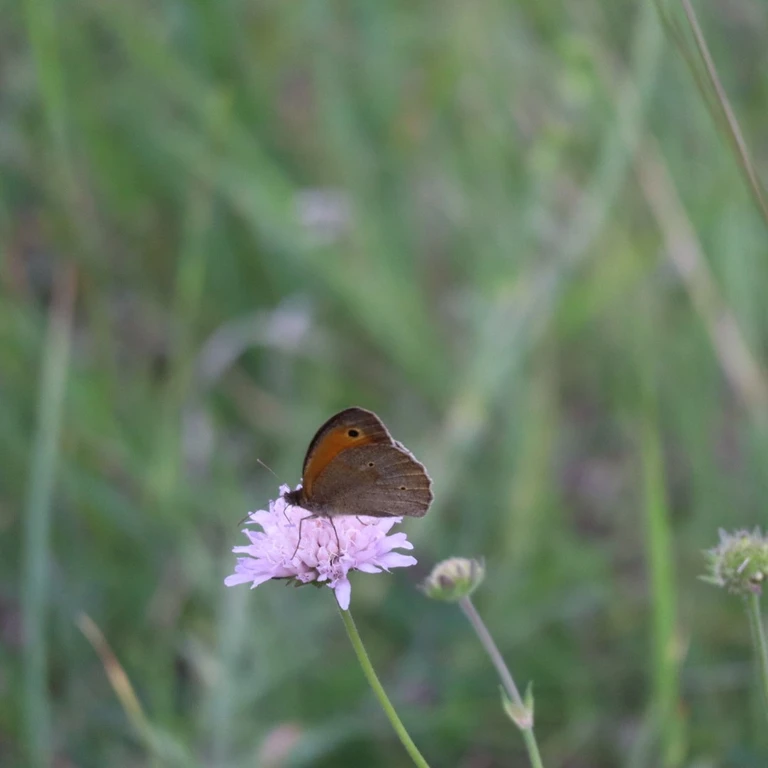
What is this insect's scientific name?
Maniola jurtina
